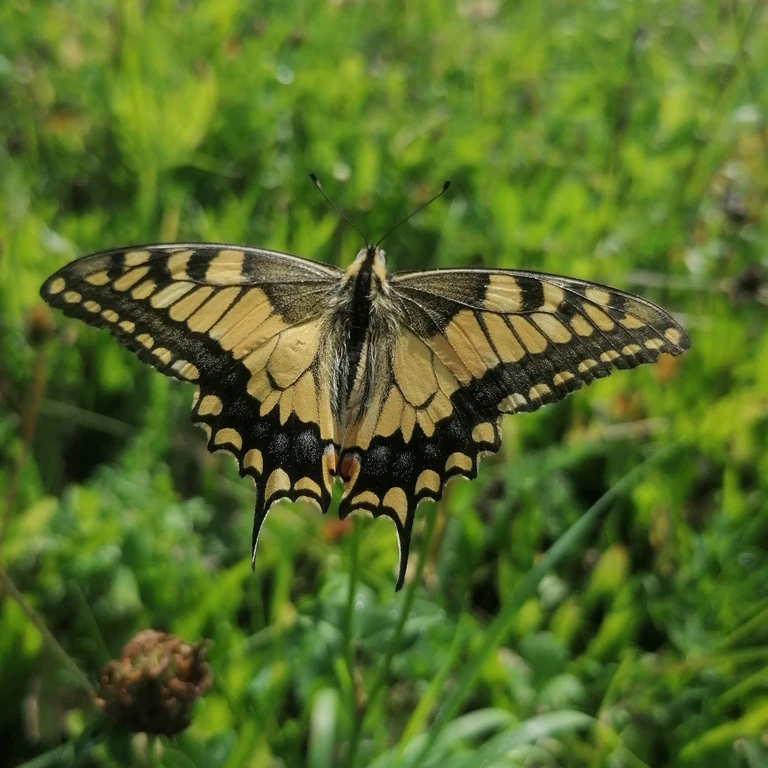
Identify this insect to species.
Papilio machaon
